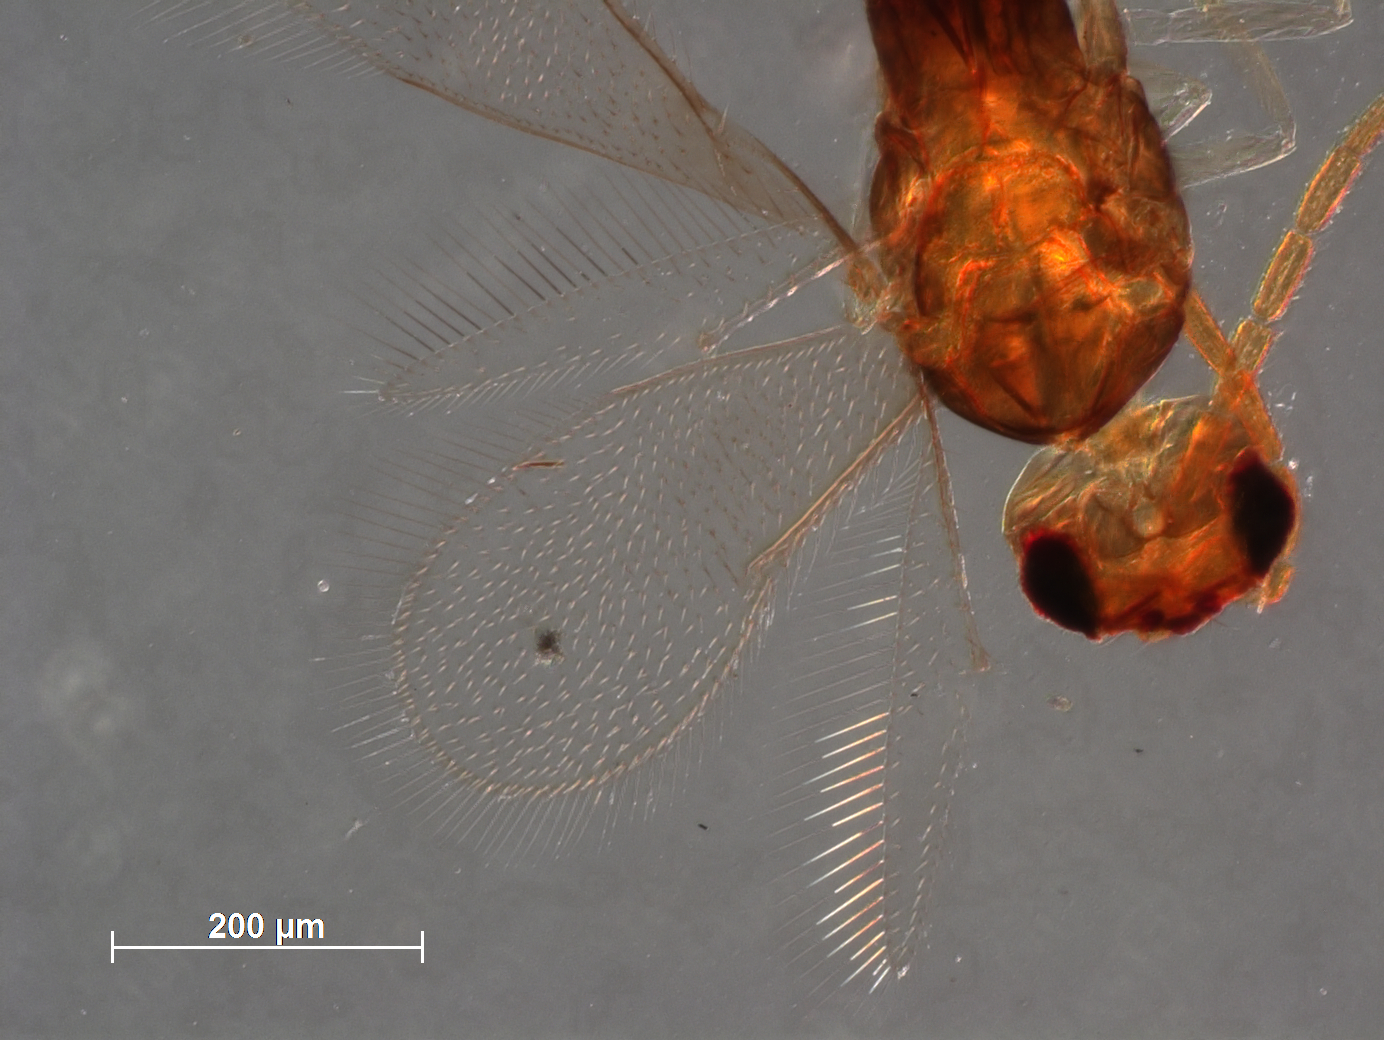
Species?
Encarsia aonidiae
